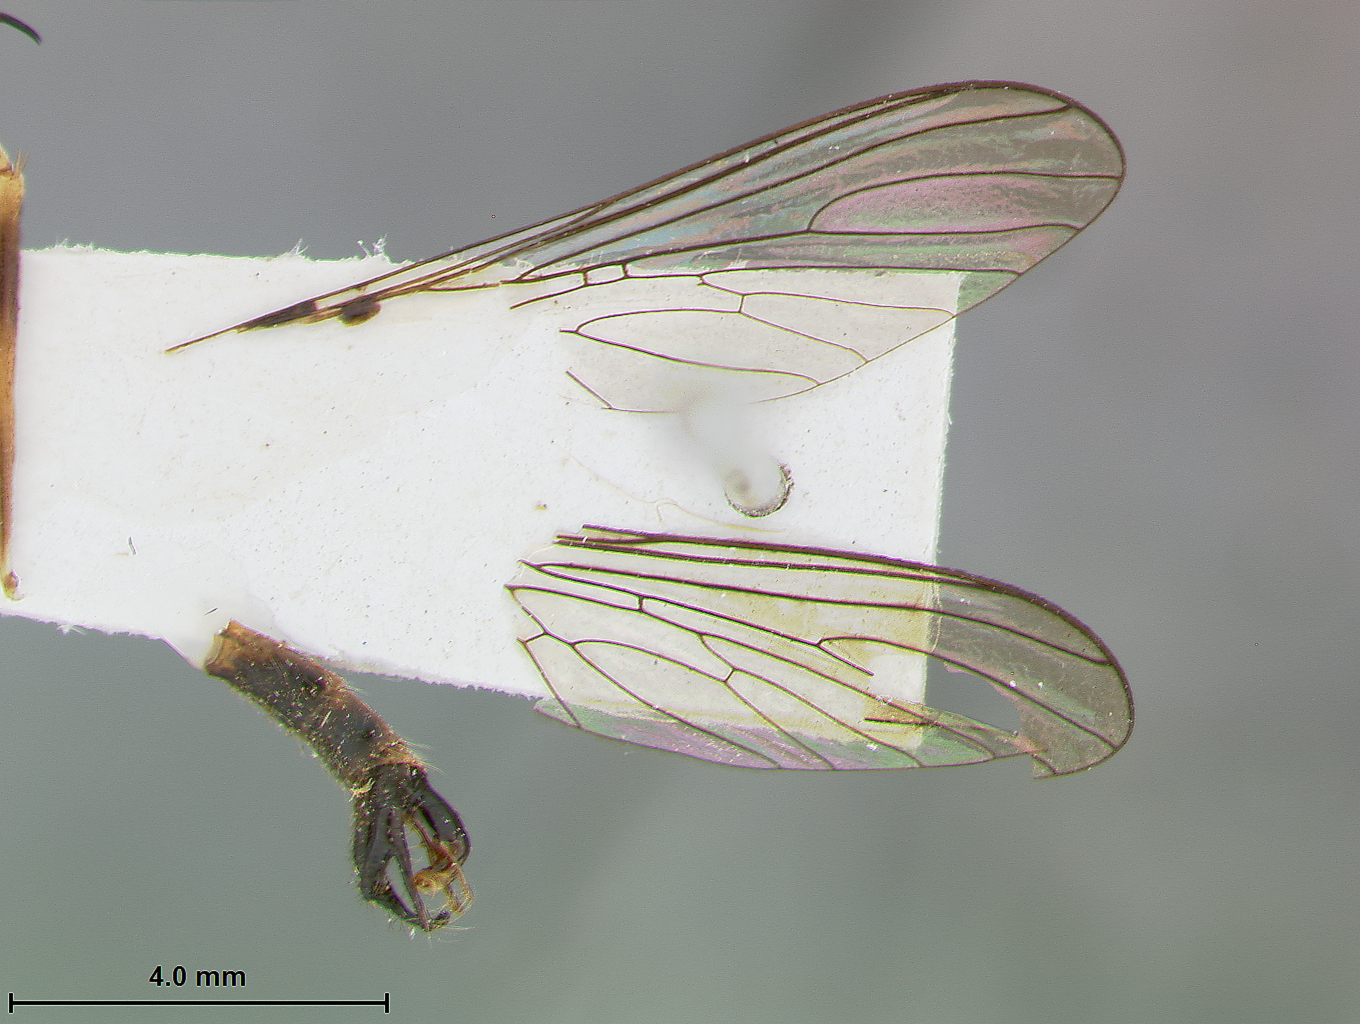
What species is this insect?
Lobus kenyae
